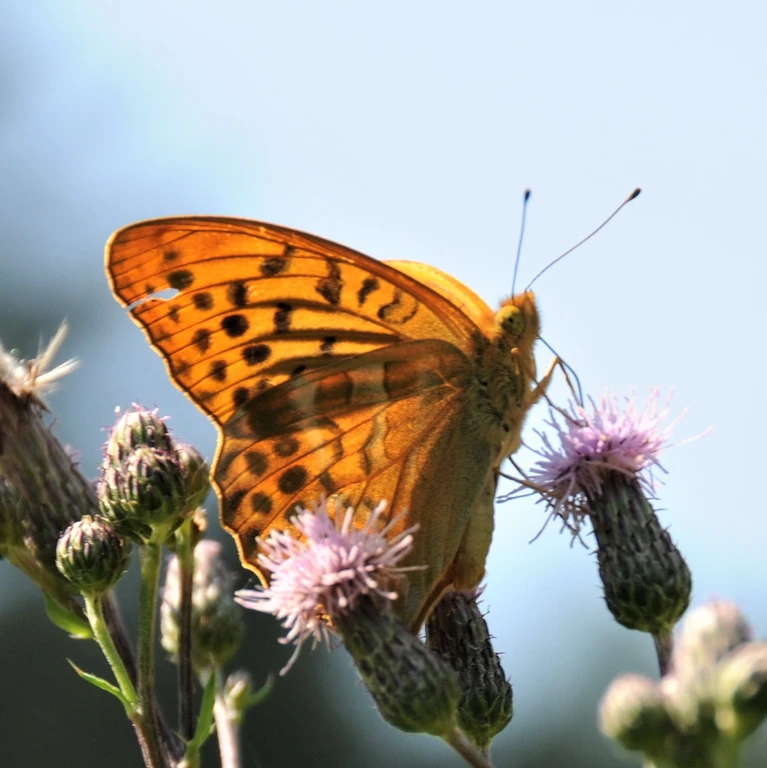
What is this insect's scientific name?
Argynnis paphia
